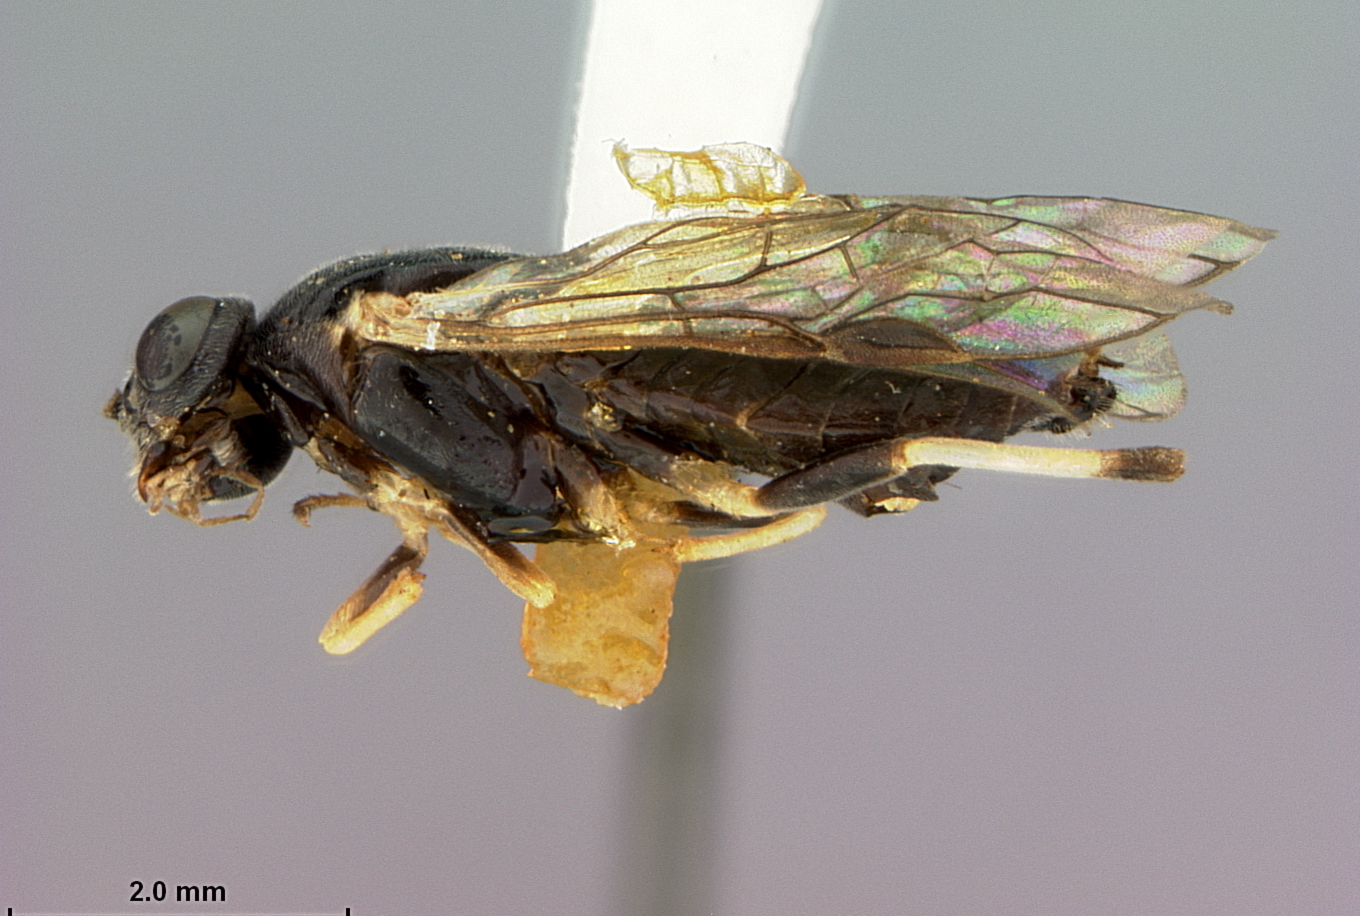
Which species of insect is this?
Pristiphora betulavora
